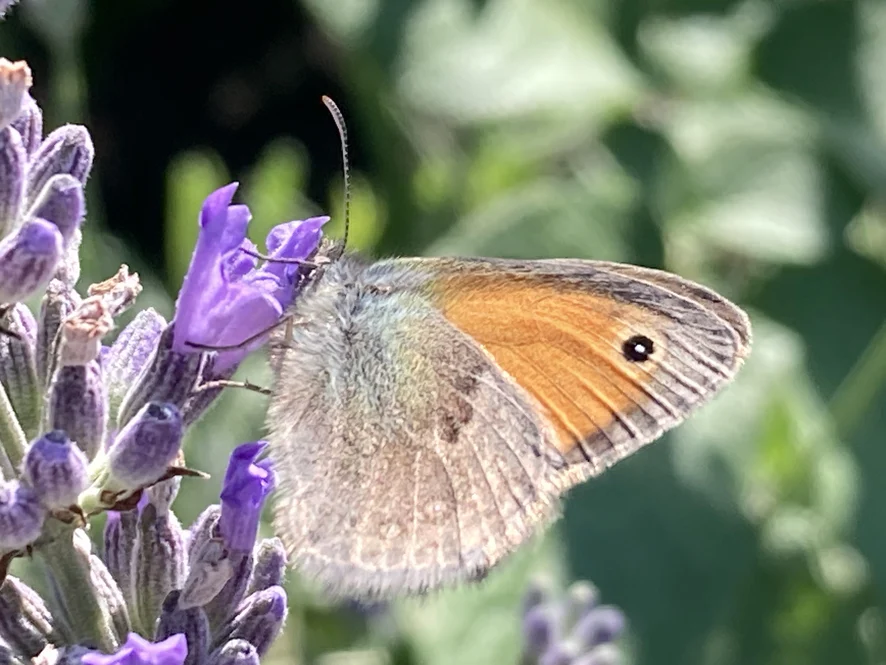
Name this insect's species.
Coenonympha pamphilus
